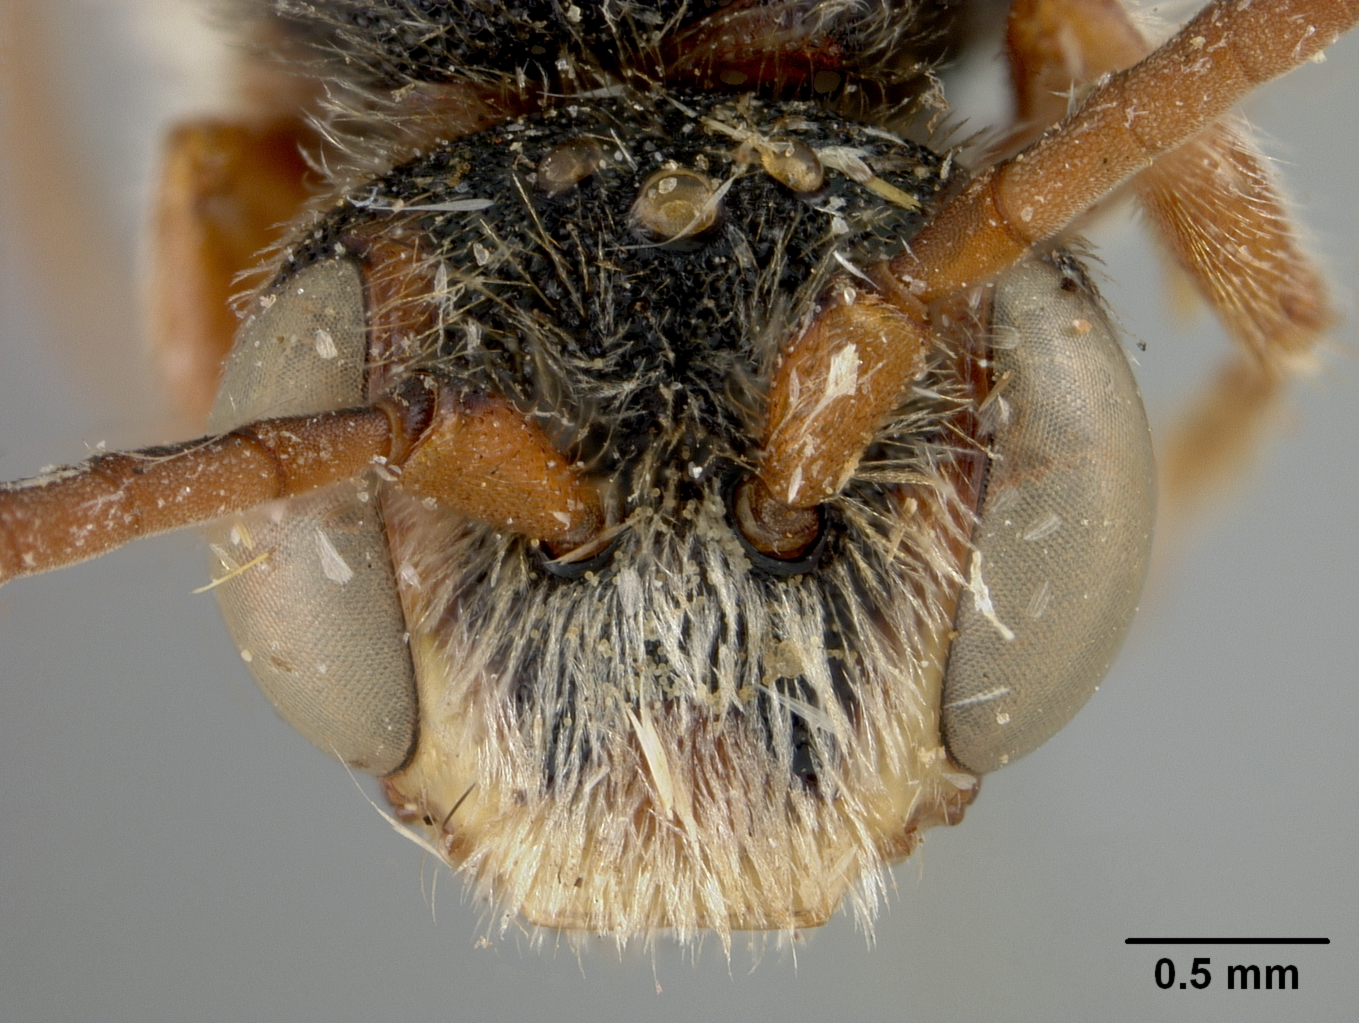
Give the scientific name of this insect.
Nomada cornelliana
